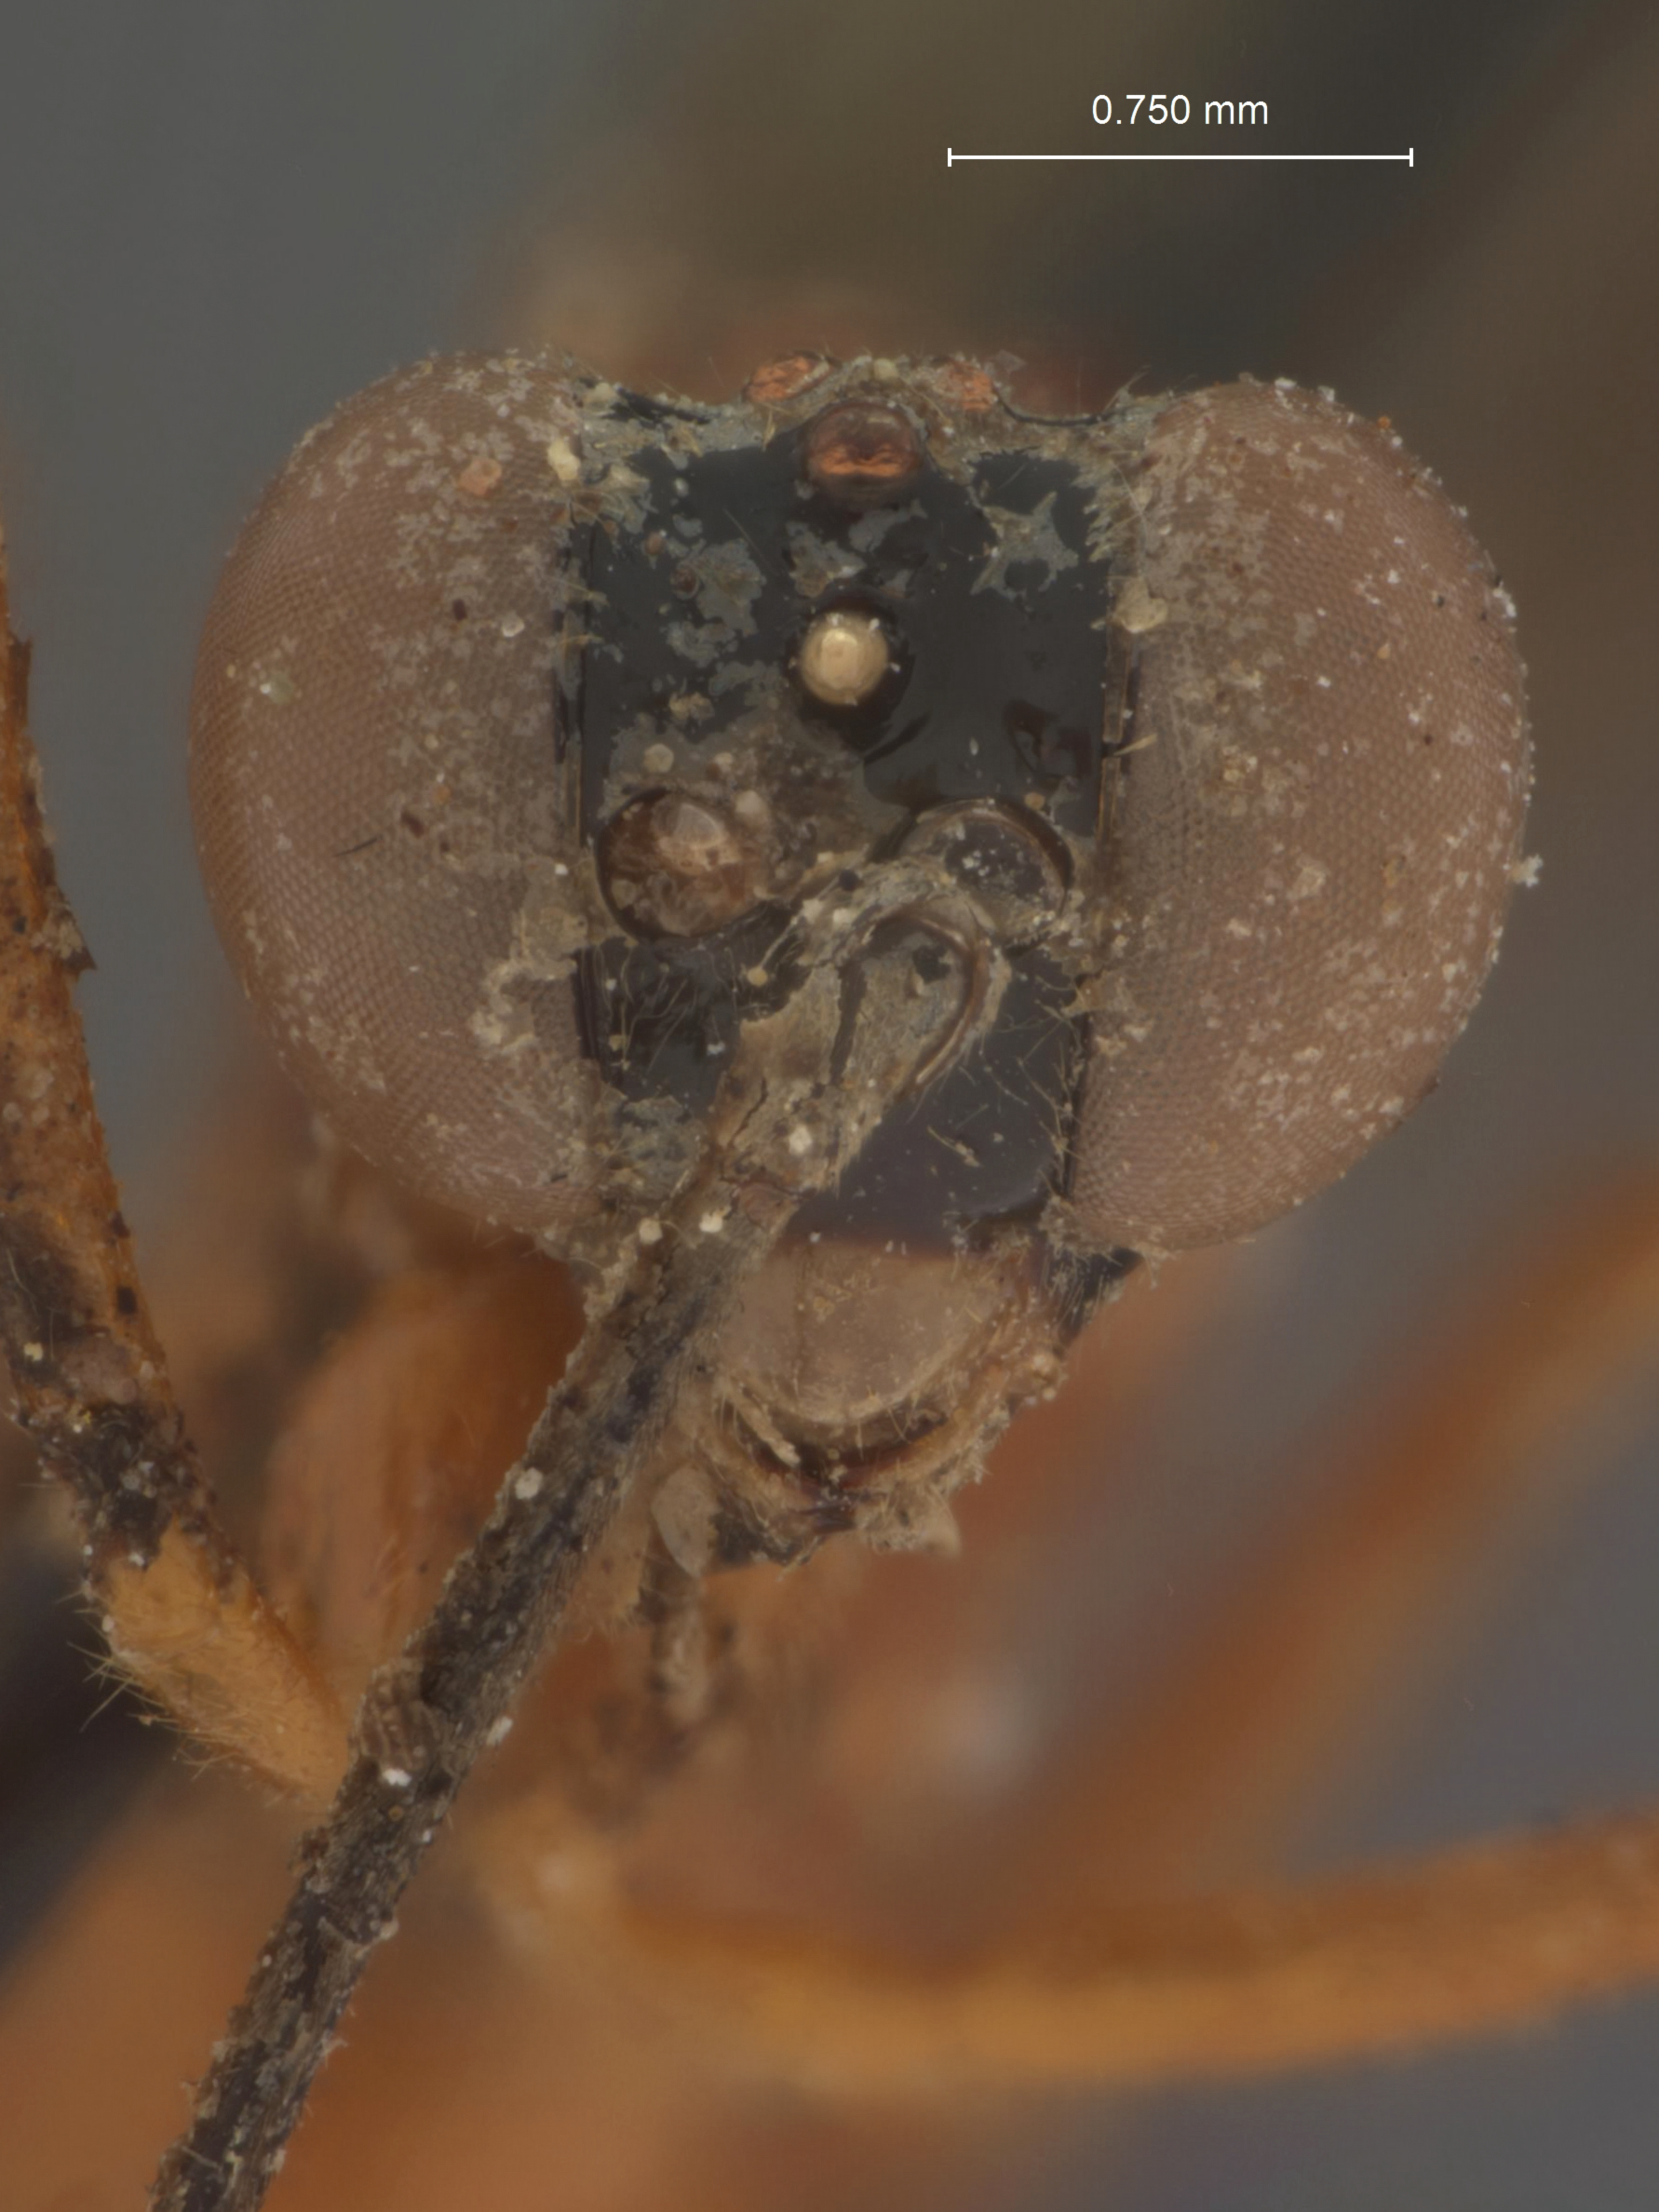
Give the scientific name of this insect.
Polycyrtus inca
